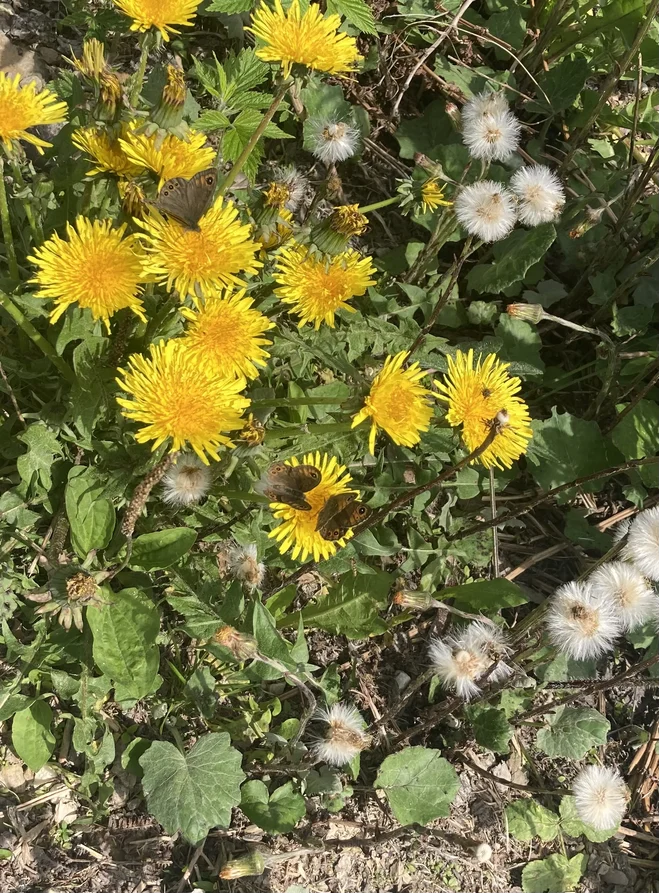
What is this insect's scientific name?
Lasiommata petropolitana (also Pararge petropolitana)
